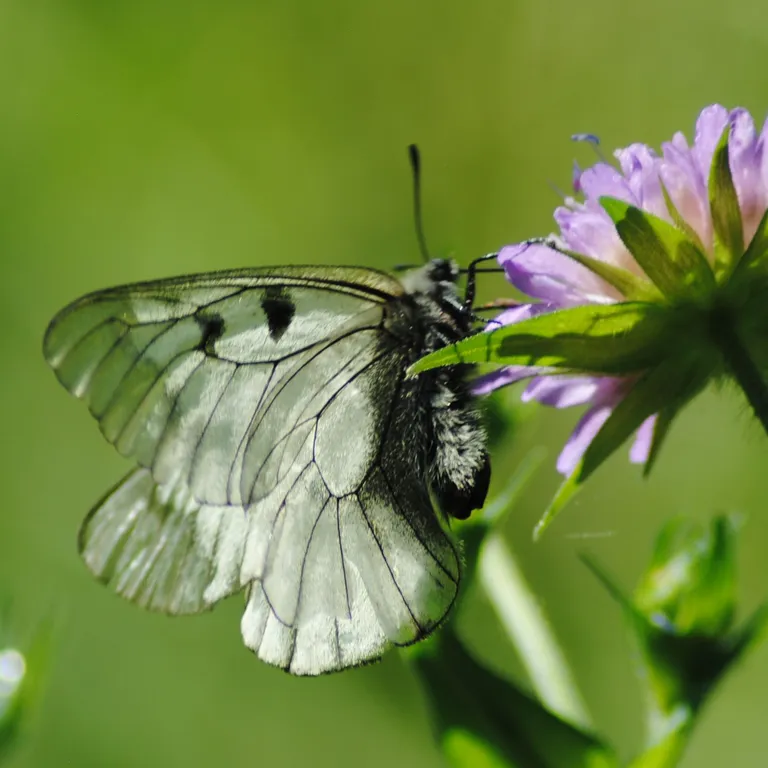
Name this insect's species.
Parnassius mnemosyne
